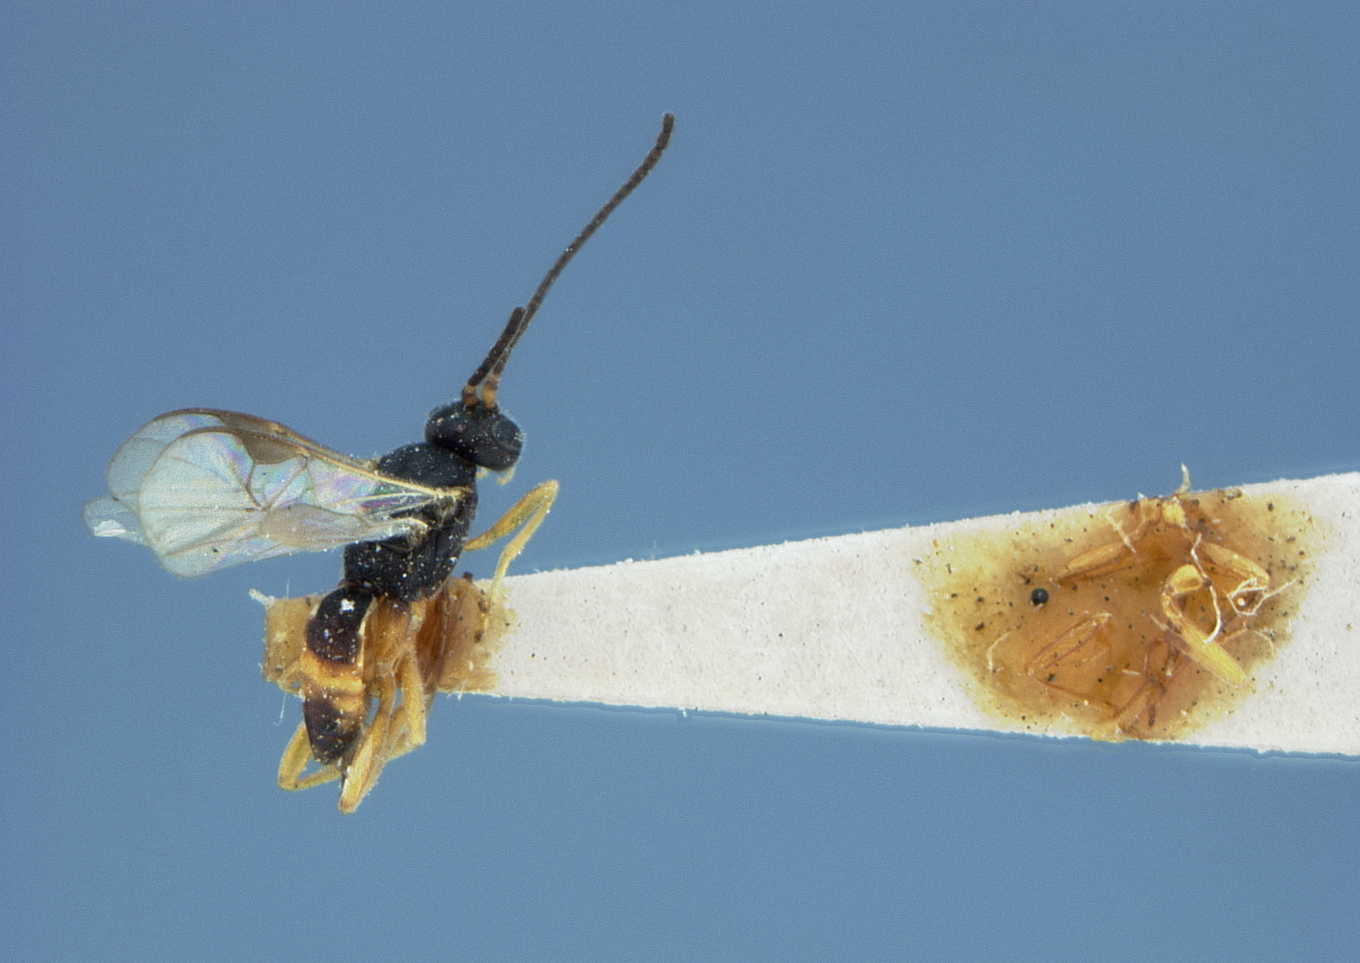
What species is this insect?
Apanteles parorgyiae
